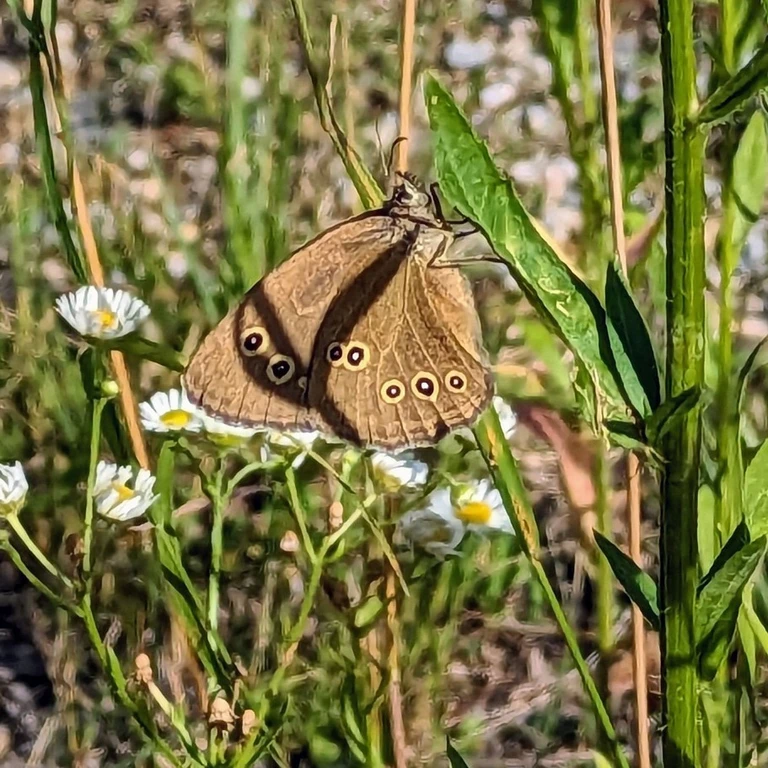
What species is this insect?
Aphantopus hyperantus
